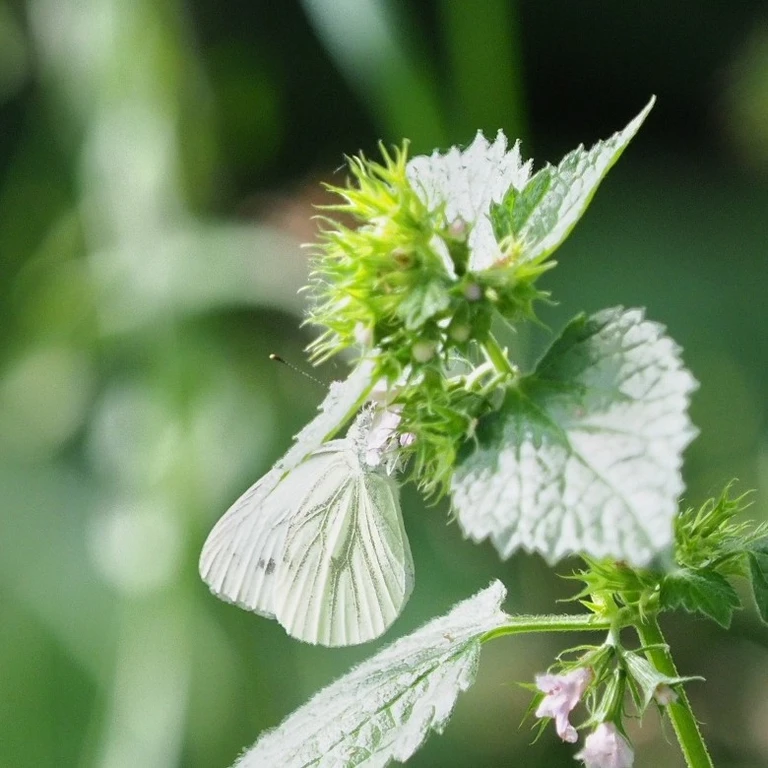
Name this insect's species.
Pieris napi
